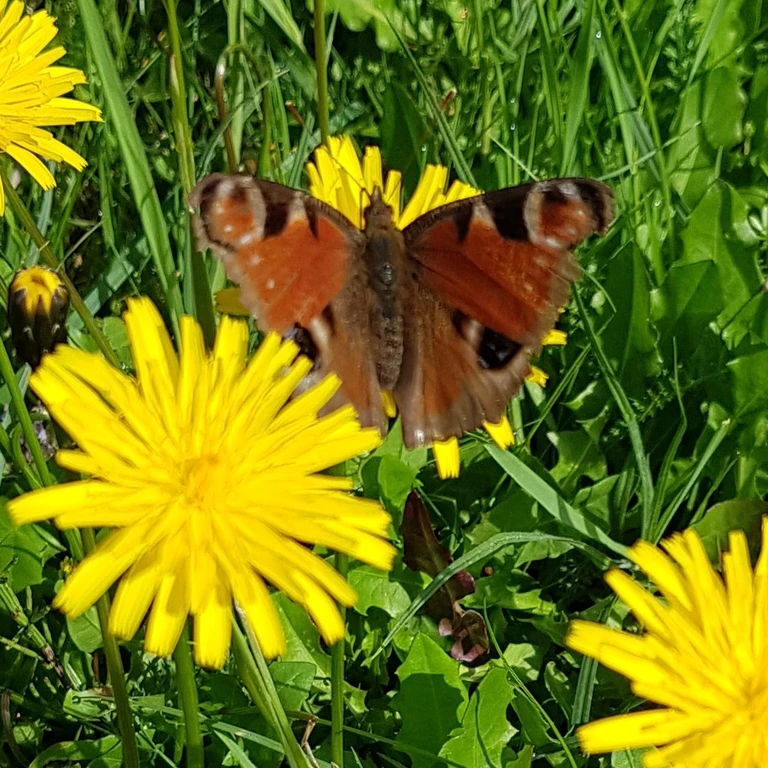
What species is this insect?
Aglais io
